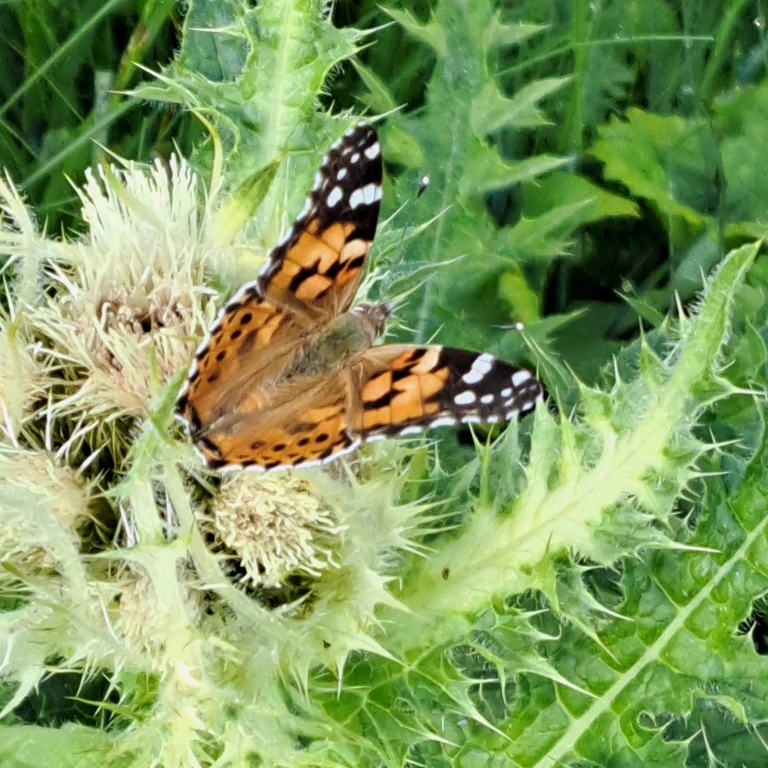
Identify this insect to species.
Vanessa cardui
